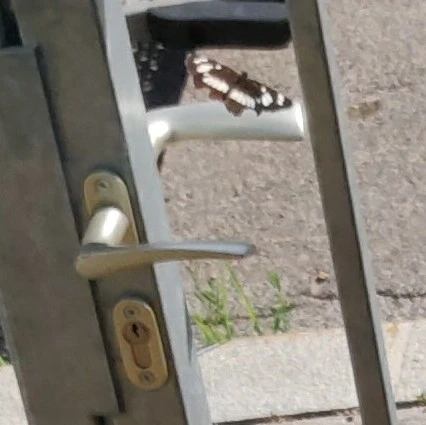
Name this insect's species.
Neptis rivularis
